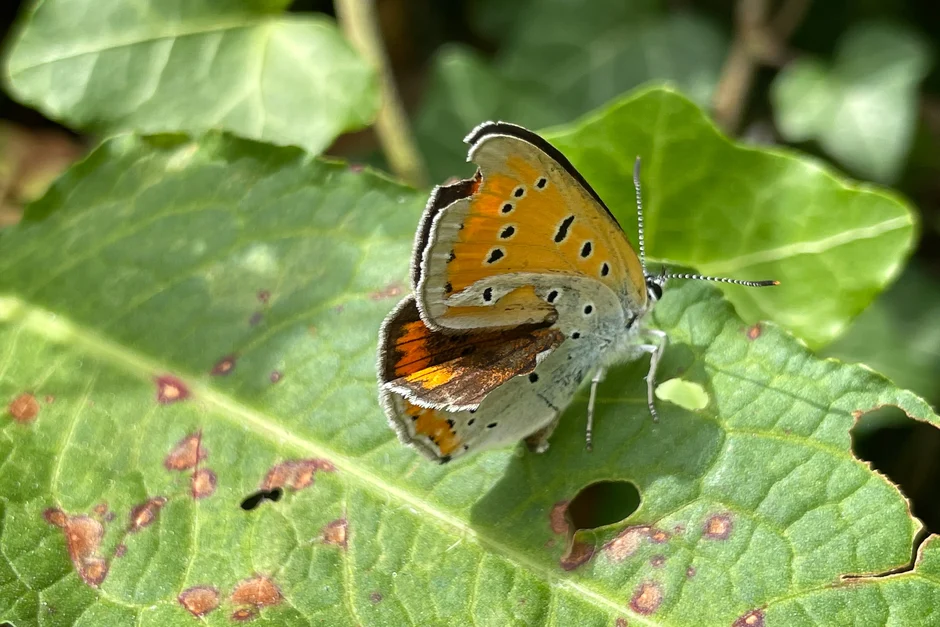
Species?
Lycaena dispar
